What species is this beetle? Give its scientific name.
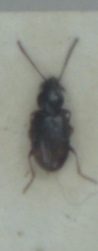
Bembidion guttula
